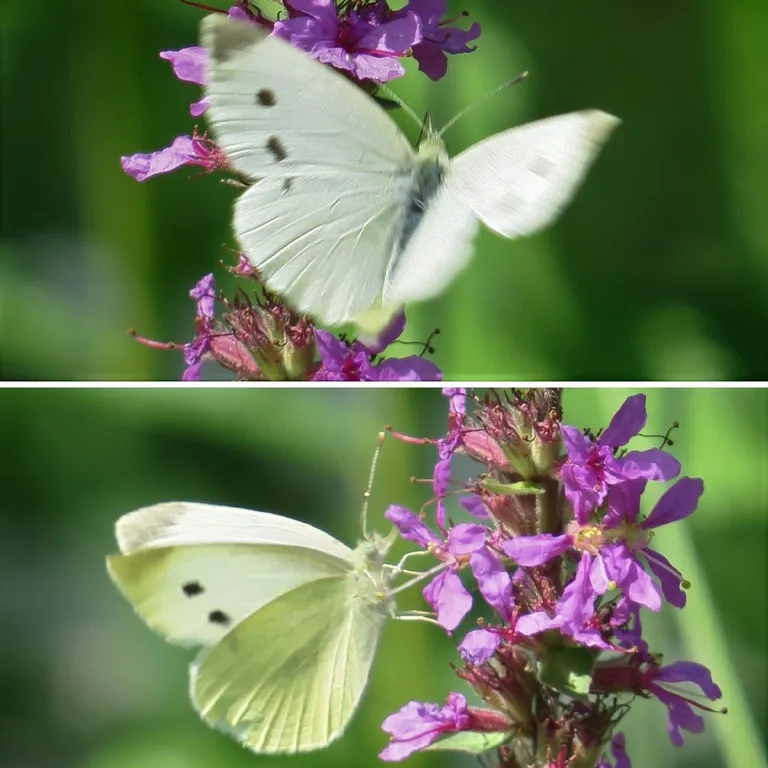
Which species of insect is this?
Pieris rapae
